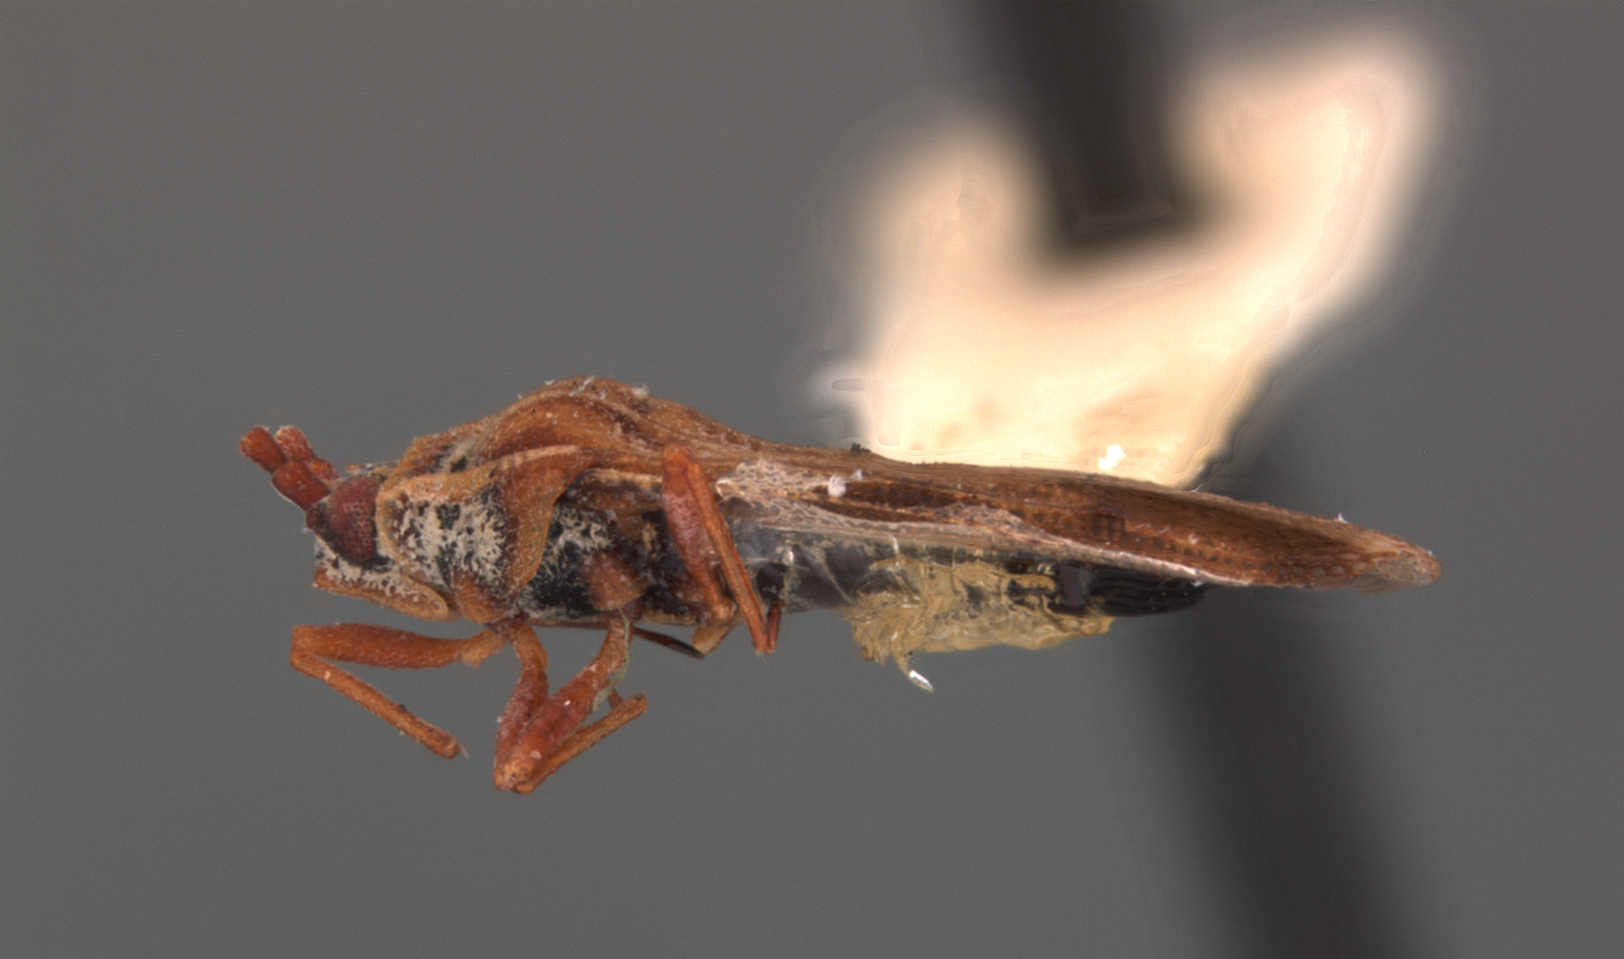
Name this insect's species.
Tingis muiri
